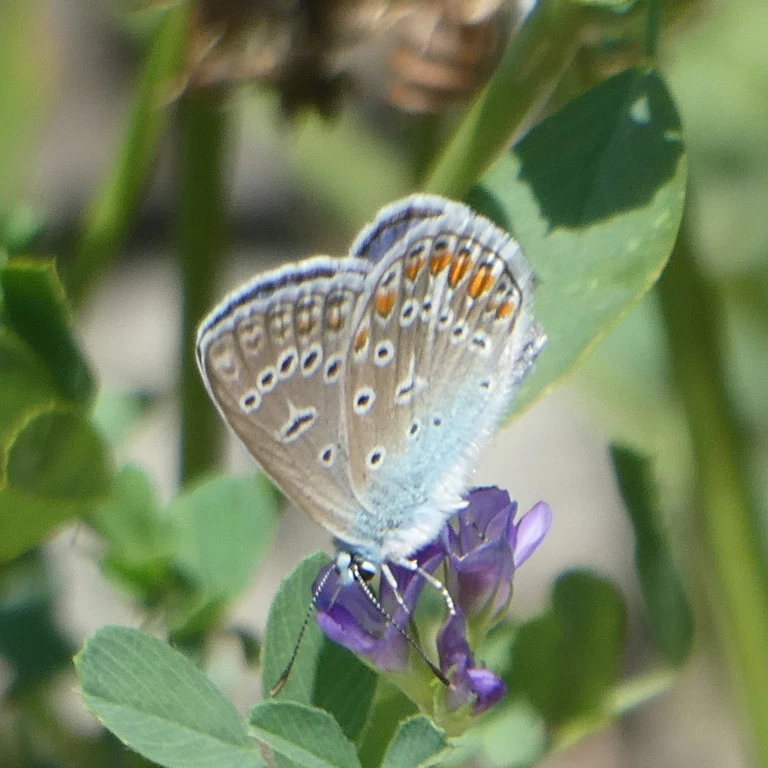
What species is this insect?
Polyommatus icarus
